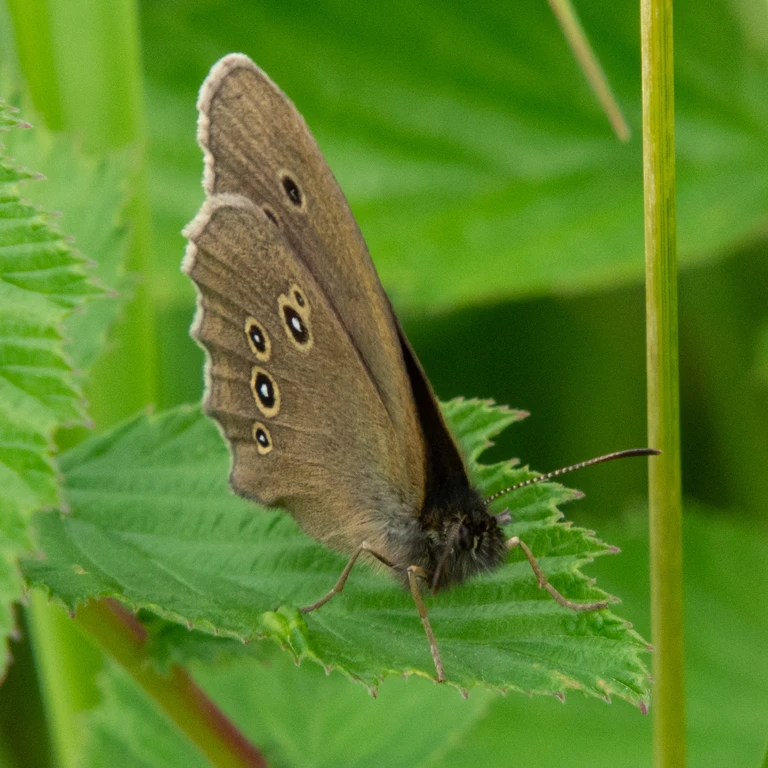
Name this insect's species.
Aphantopus hyperantus
